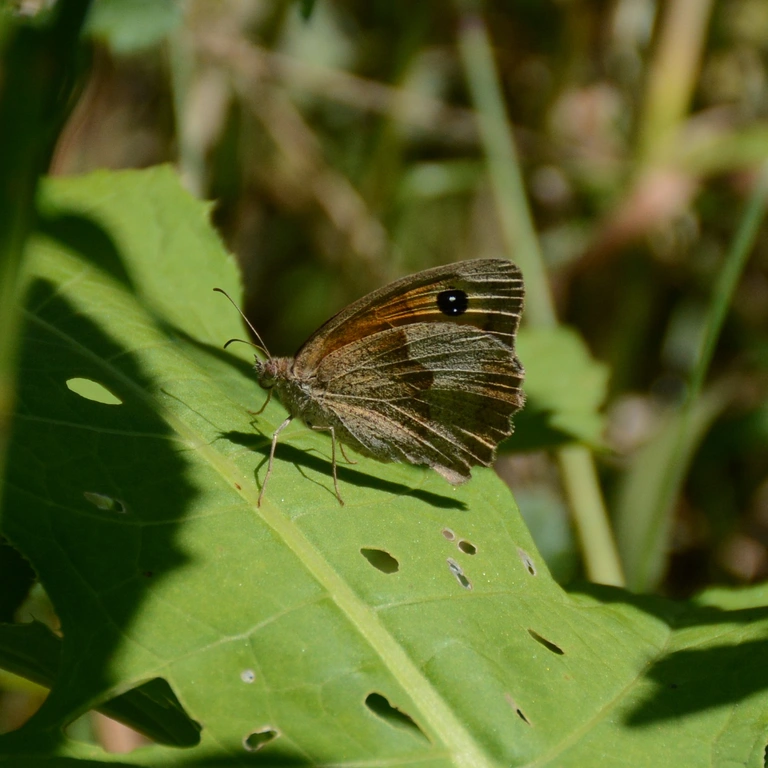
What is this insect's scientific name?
Maniola jurtina
